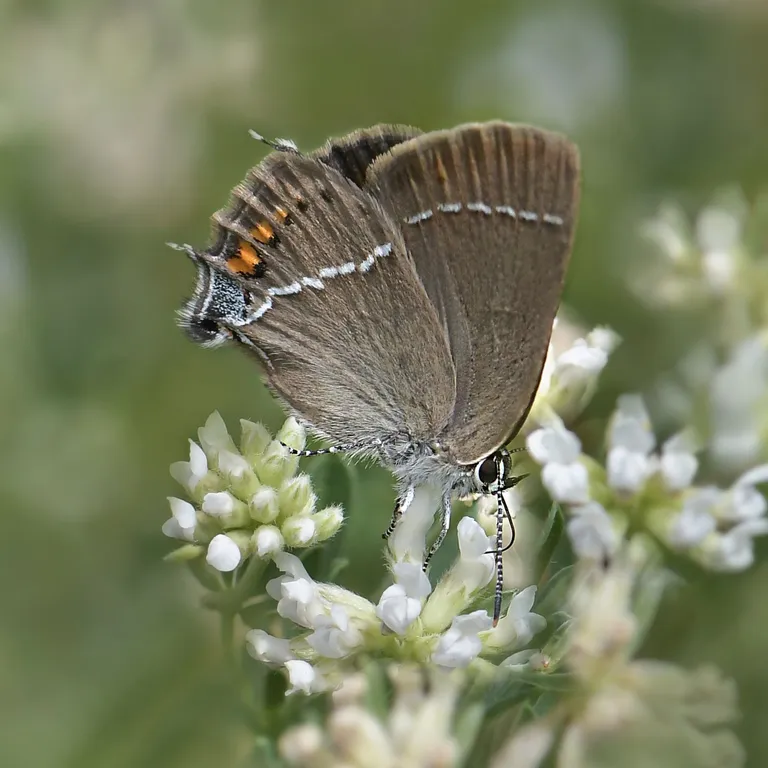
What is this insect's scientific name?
Satyrium spini (also Tuttiola spini)
